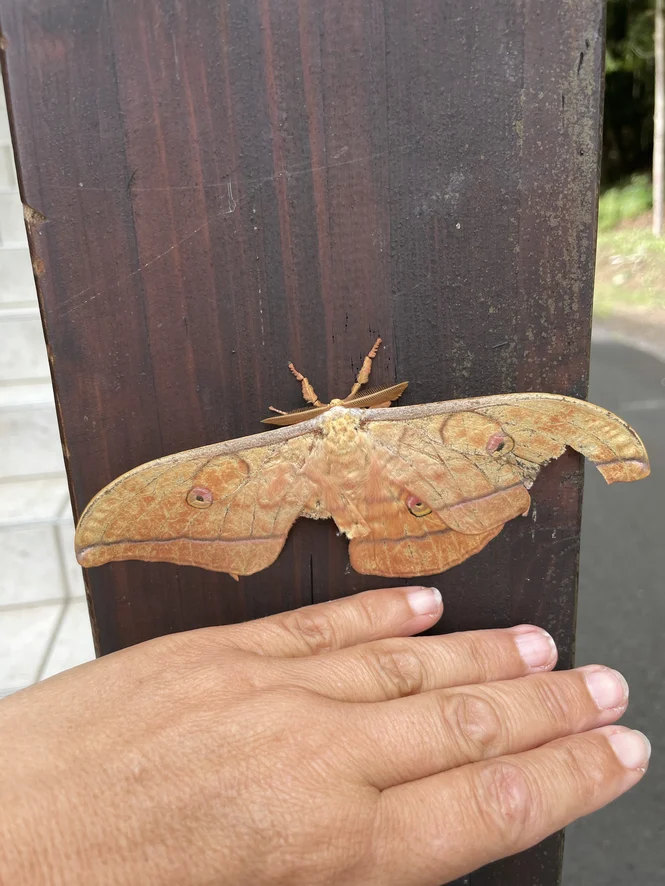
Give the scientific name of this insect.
Antheraea yamamai
